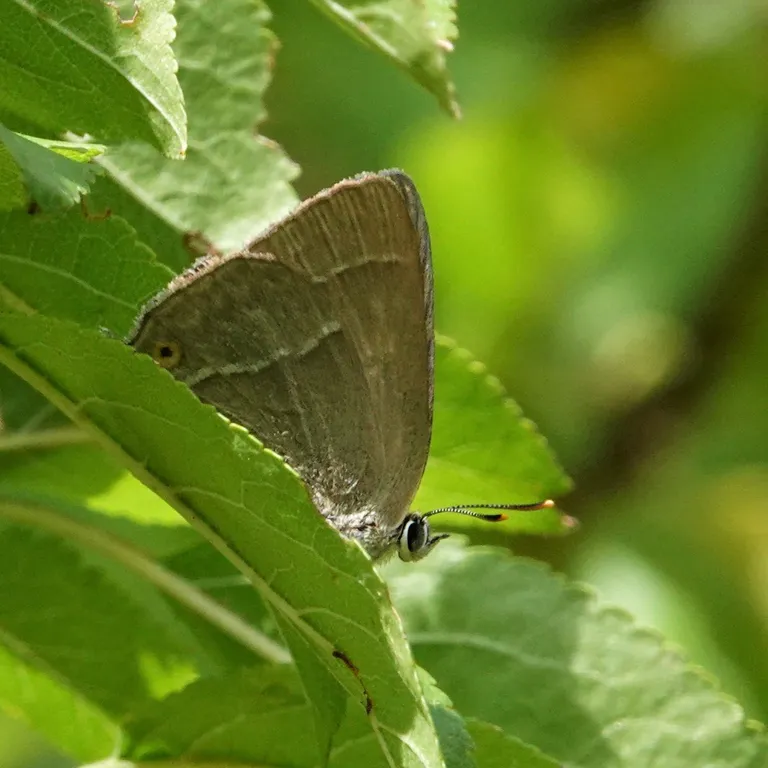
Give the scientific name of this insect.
Favonius quercus (also Quercusia quercus)
